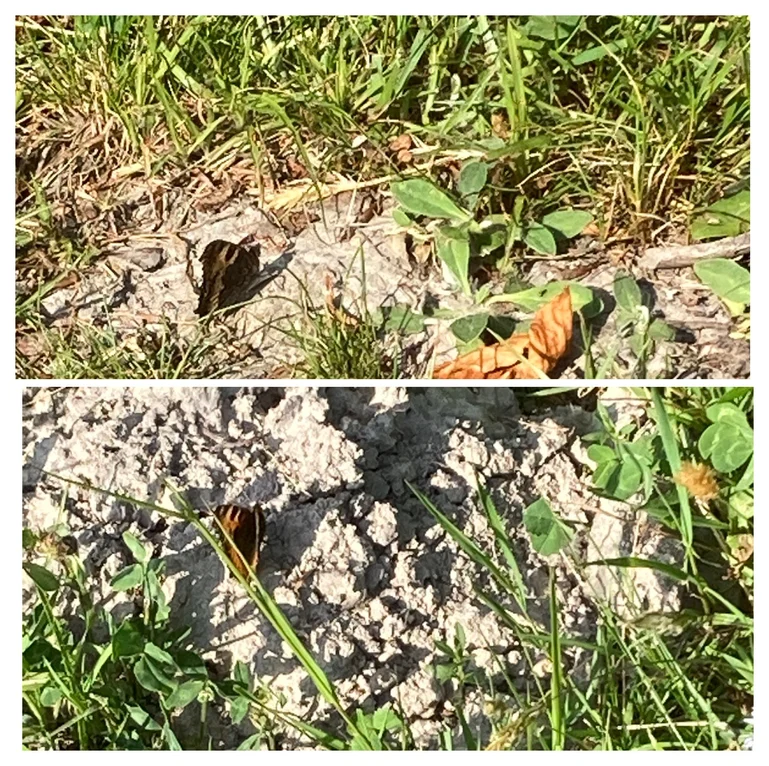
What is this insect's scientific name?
Aglais urticae
